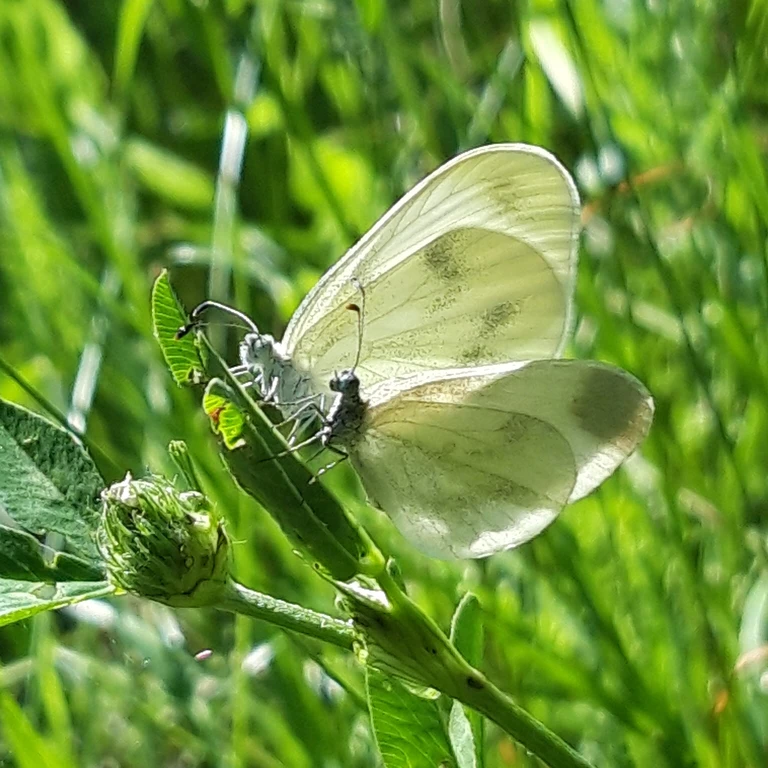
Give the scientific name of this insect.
Leptidea sinapis/juvernica
